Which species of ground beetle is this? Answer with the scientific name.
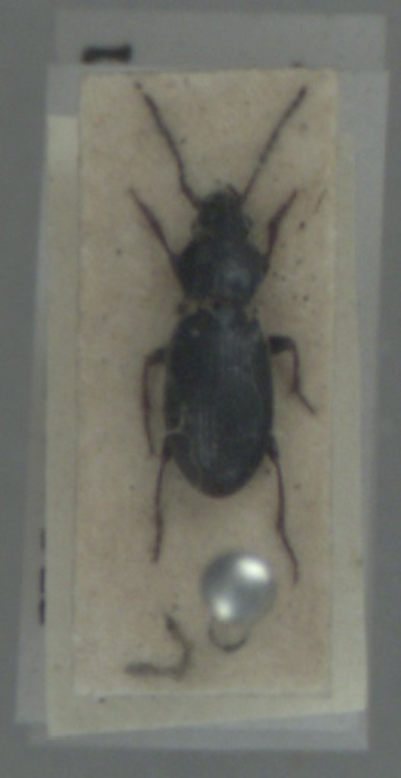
Pterostichus diligens
